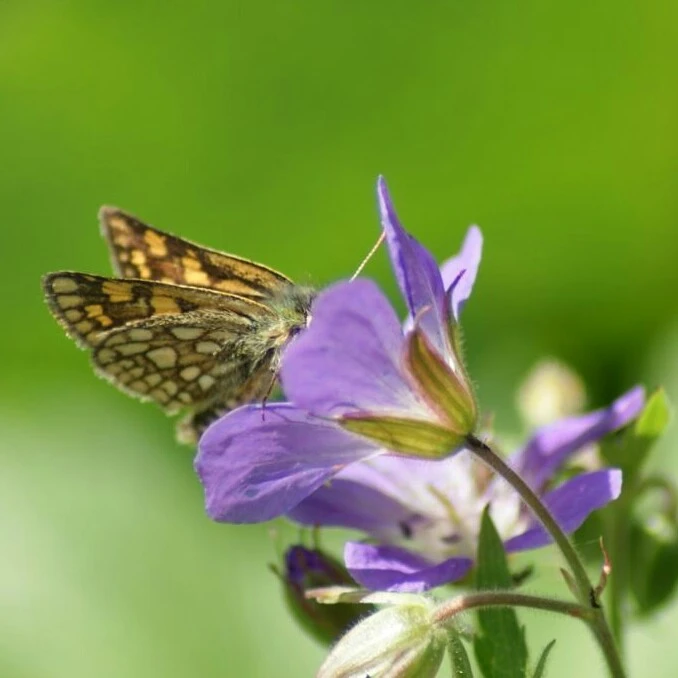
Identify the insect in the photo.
Carterocephalus palaemon
